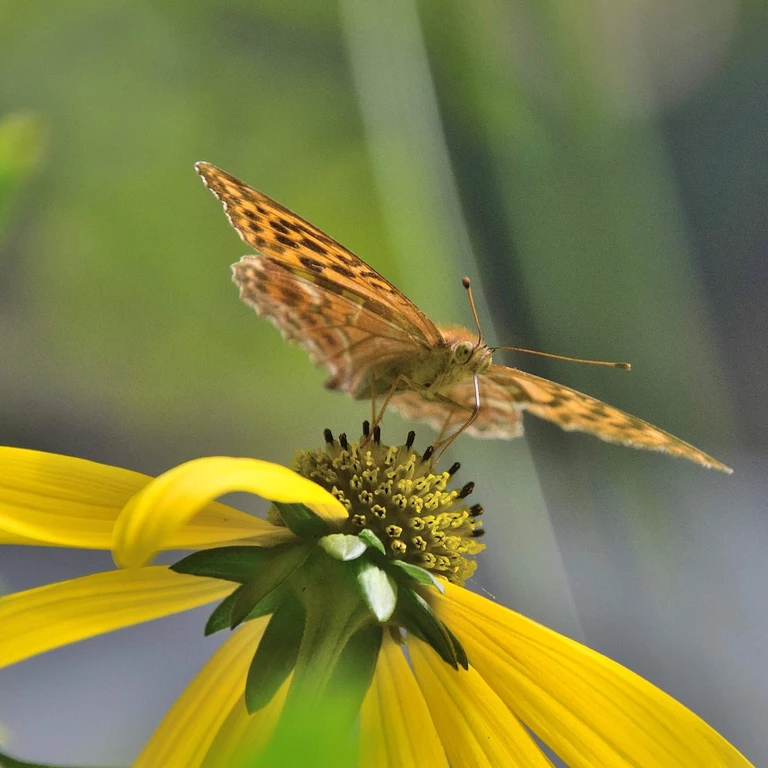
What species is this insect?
Argynnis paphia
